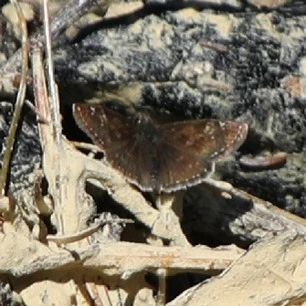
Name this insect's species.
Erynnis tages
